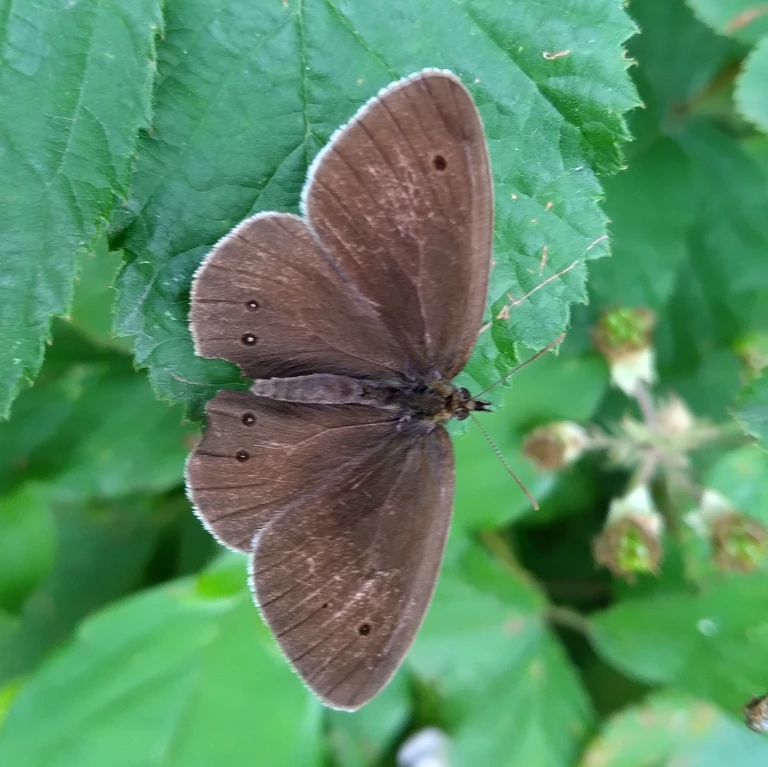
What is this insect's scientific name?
Aphantopus hyperantus
